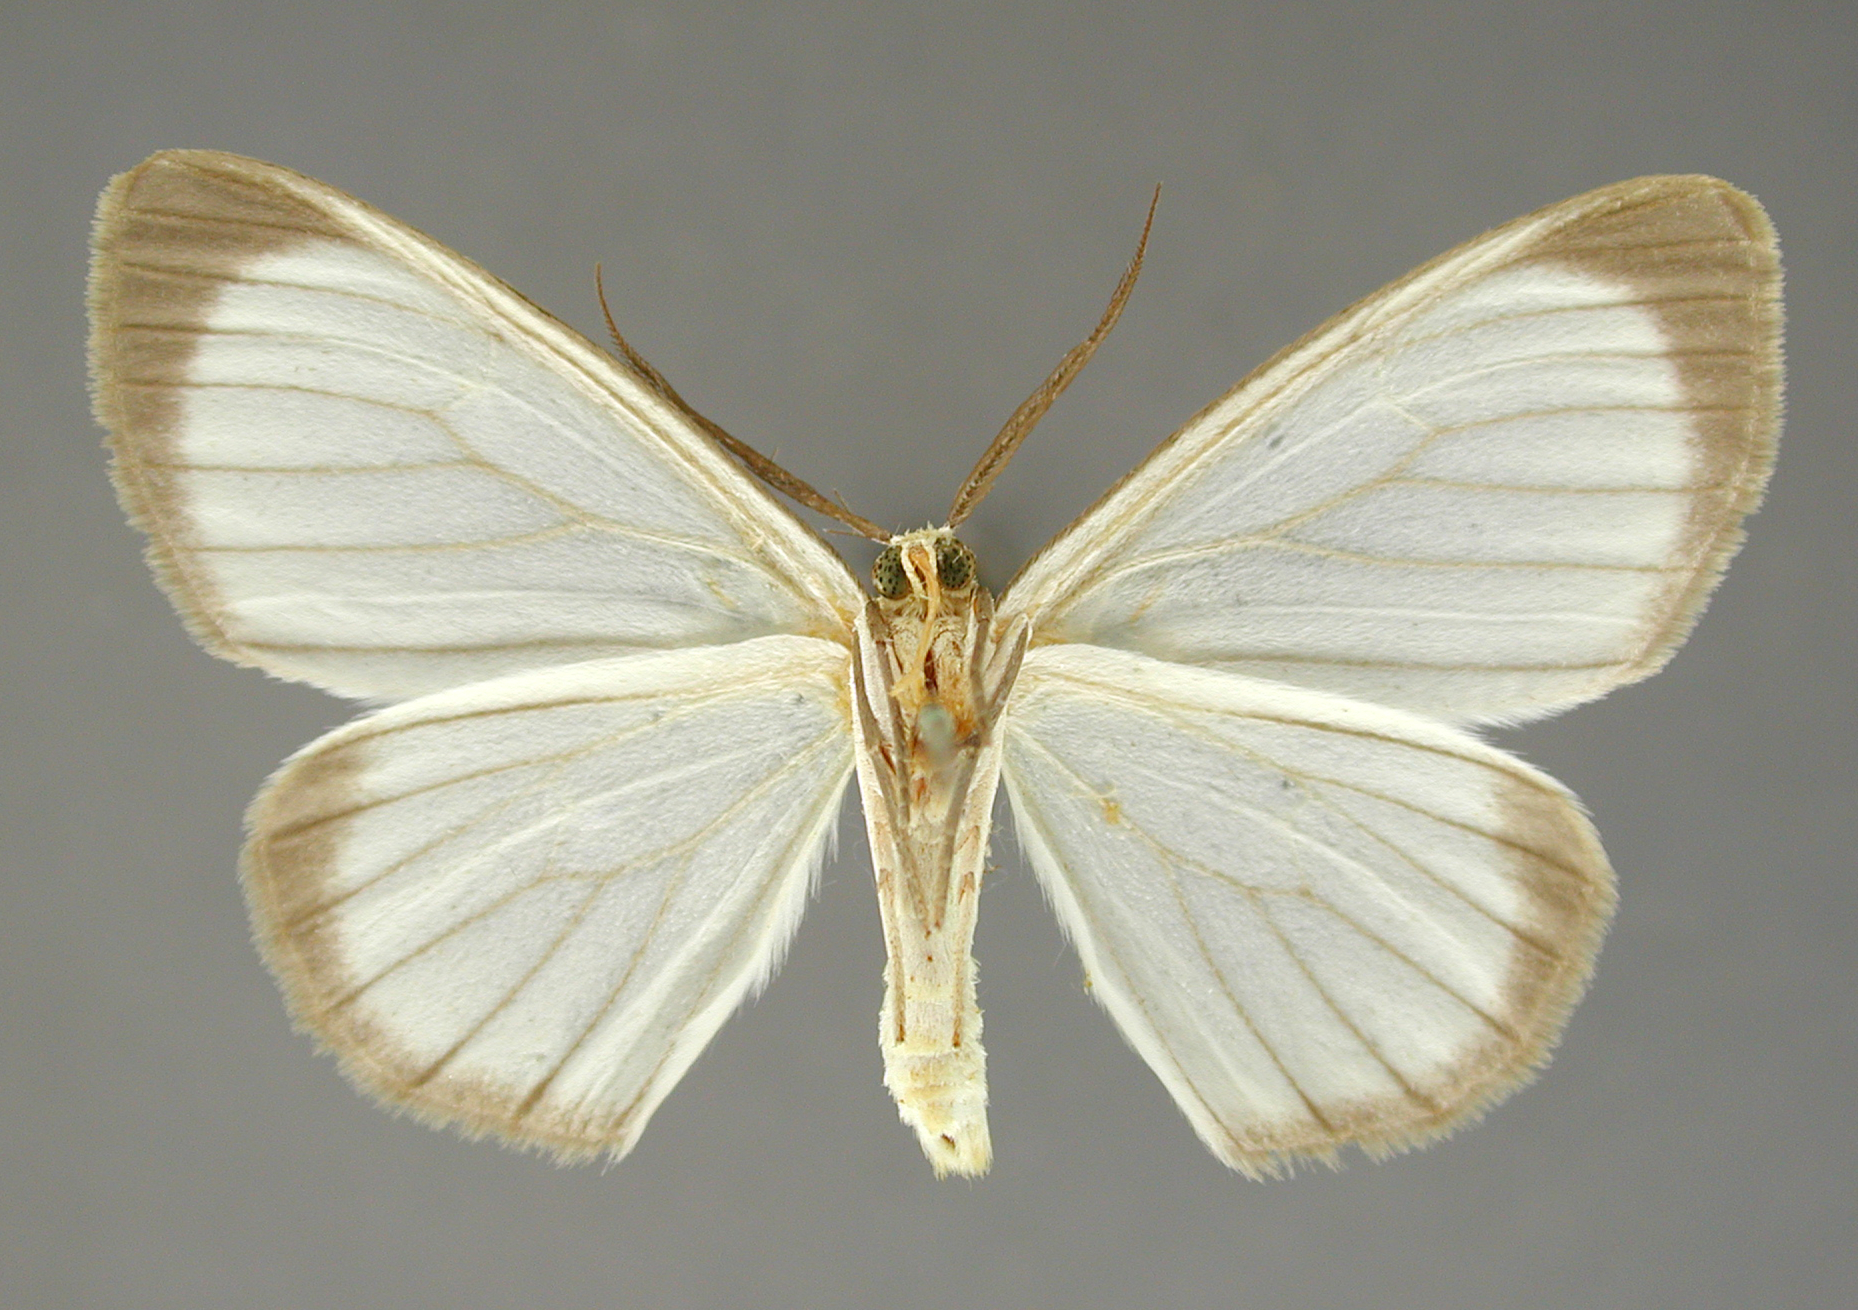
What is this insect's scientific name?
Perigramma griseolimitata
